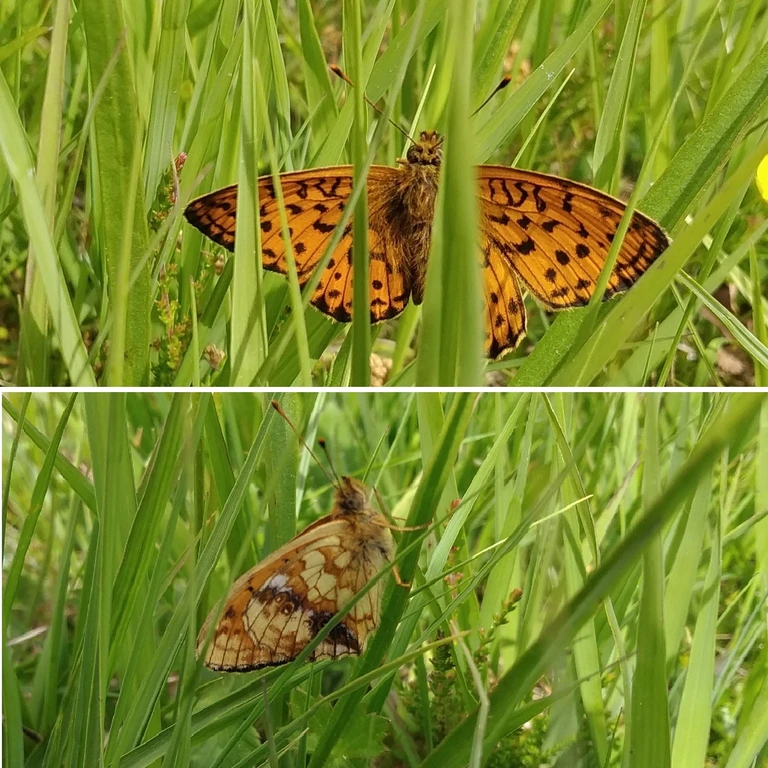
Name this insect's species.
Brenthis ino
